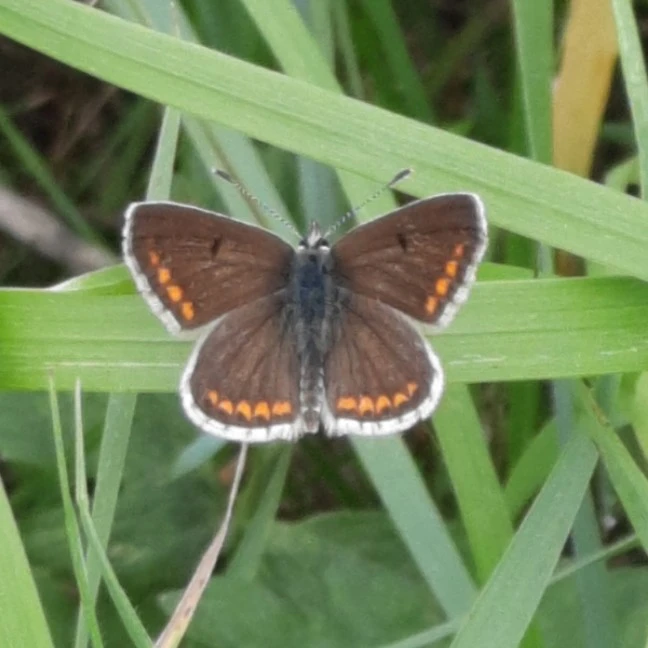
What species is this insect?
Aricia agestis/artaxerxes
